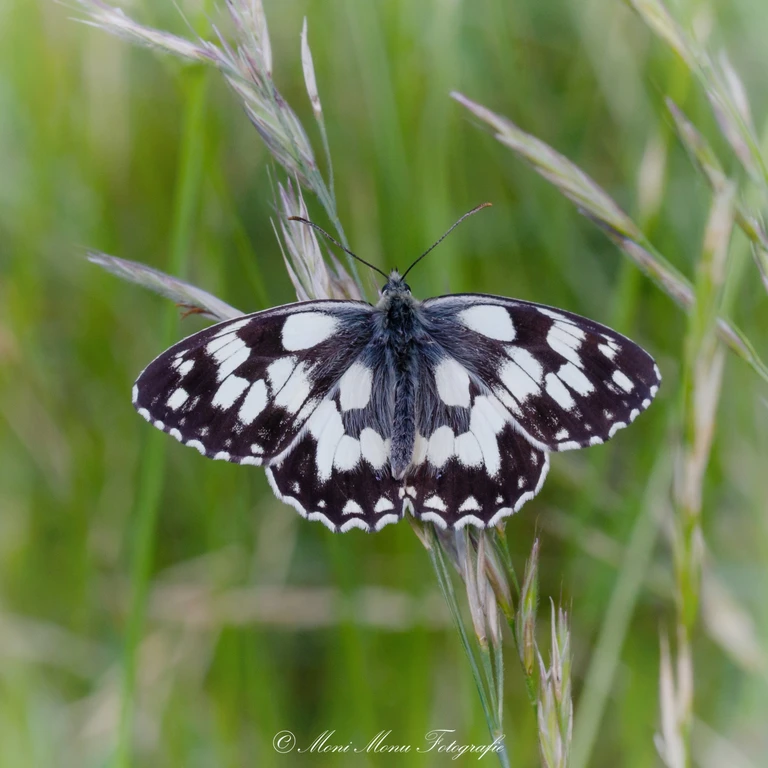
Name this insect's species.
Melanargia galathea
